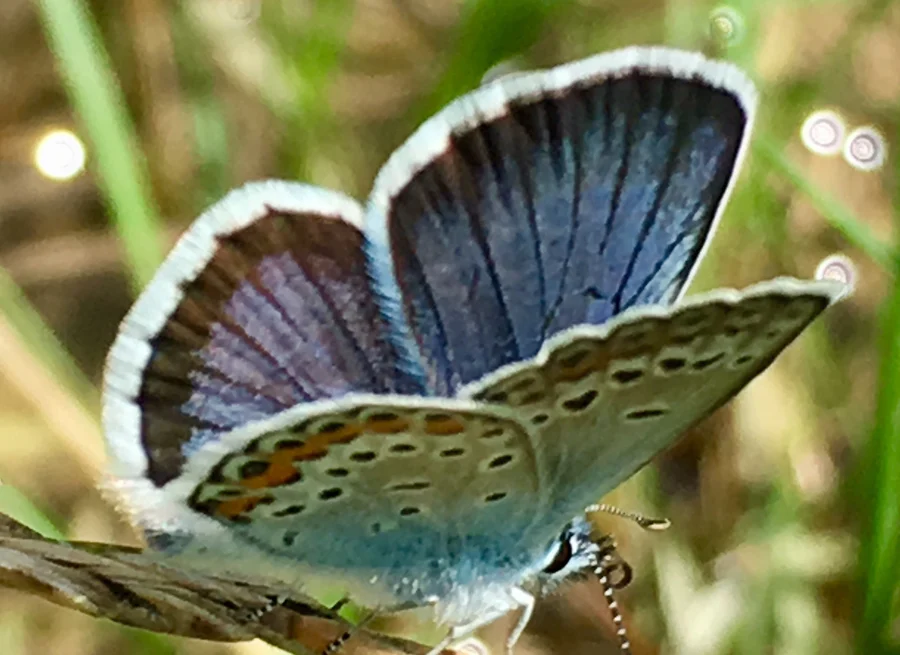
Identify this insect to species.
Plebejus argus
